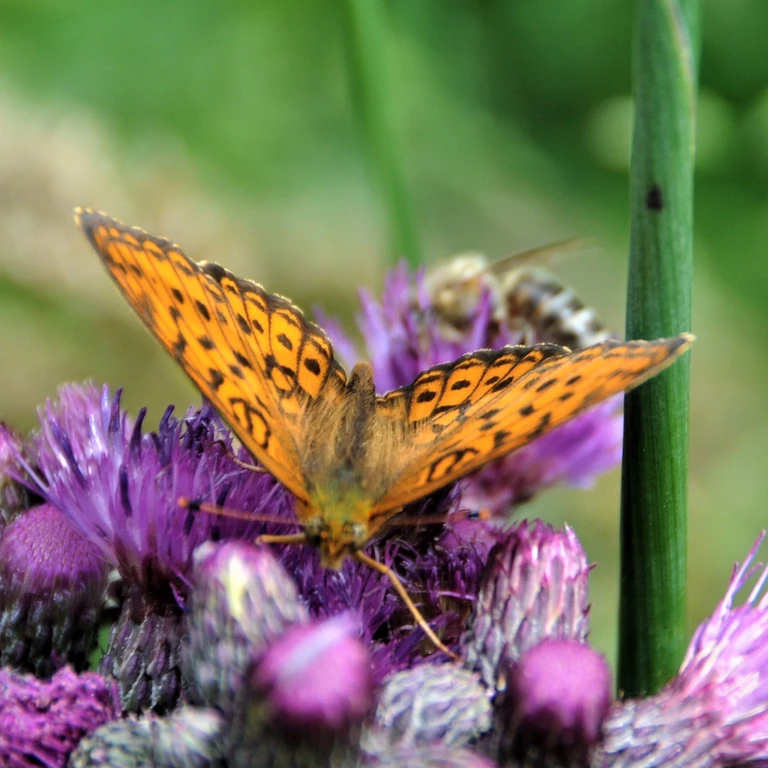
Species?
Brenthis ino
